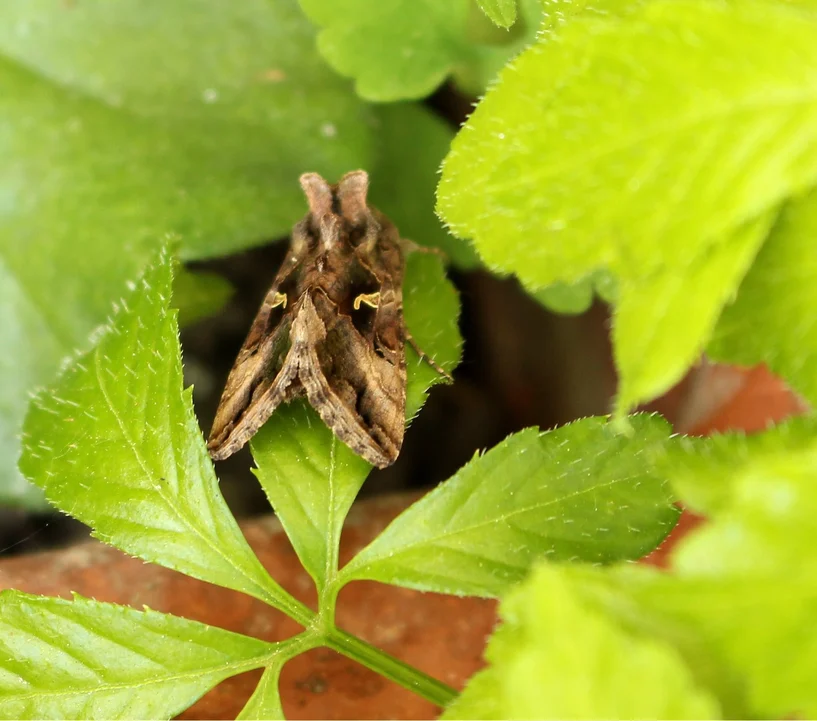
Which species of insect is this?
Autographa gamma
